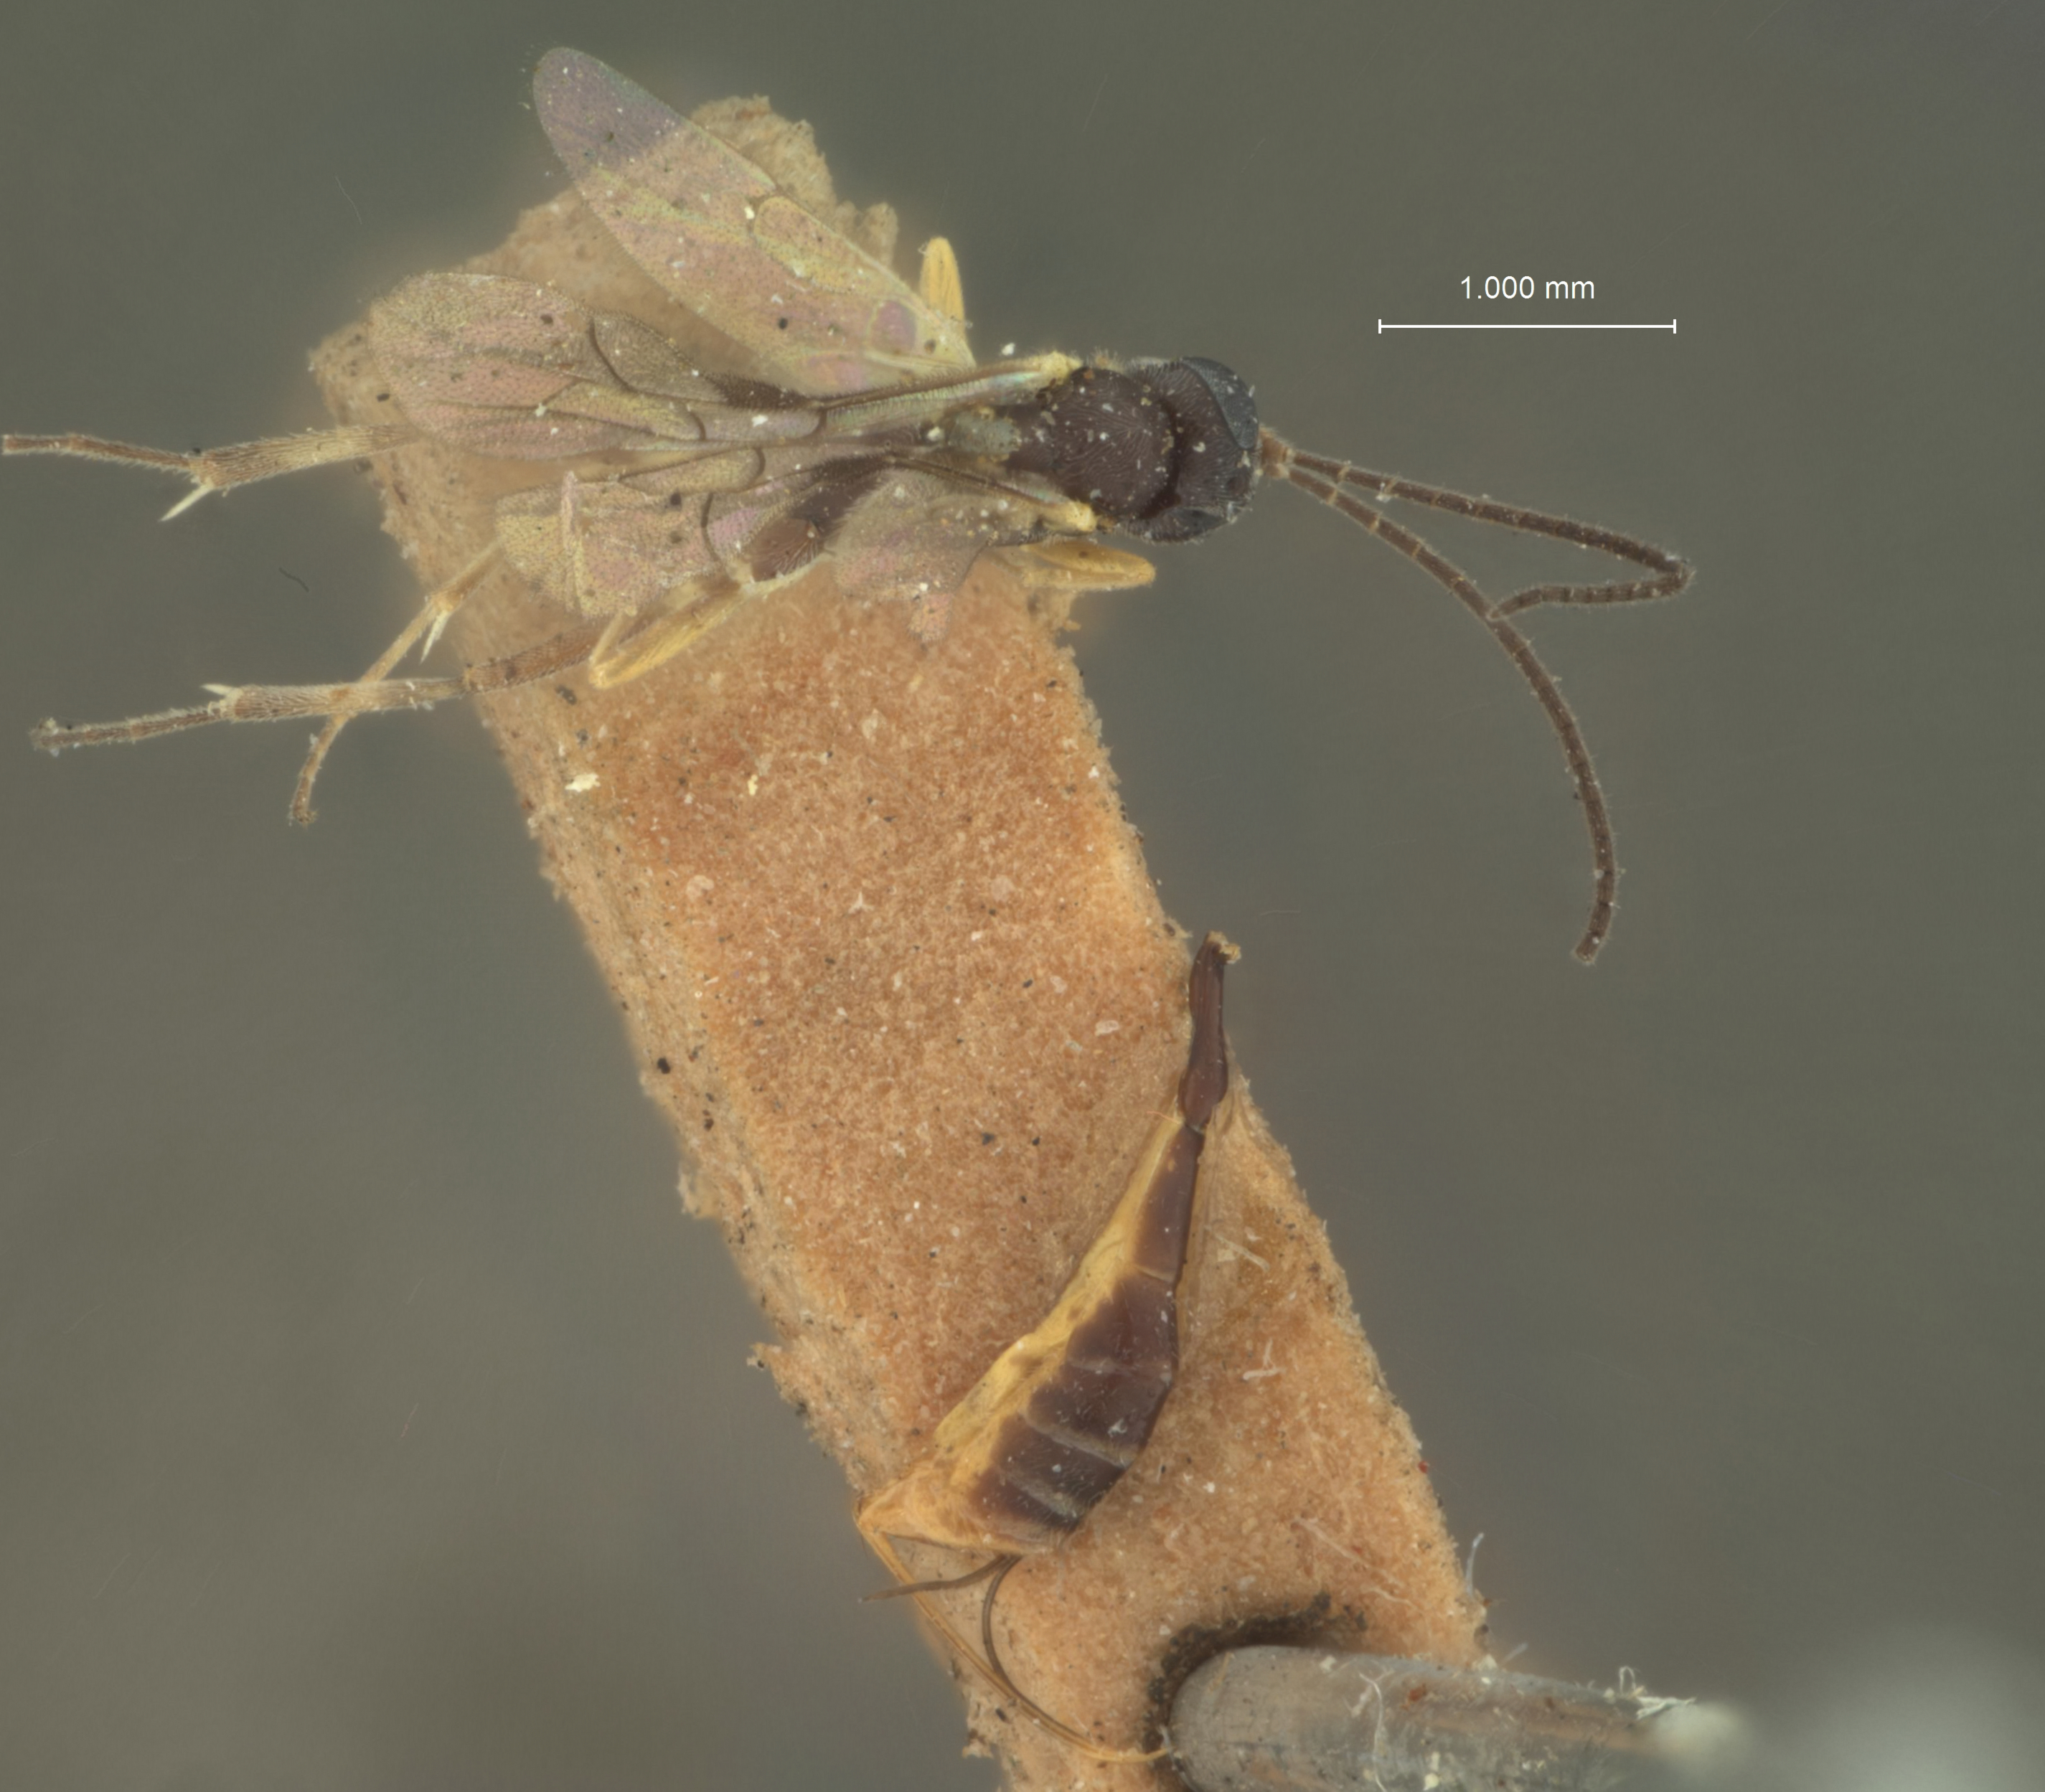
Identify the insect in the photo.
Phaedroctonus minutus
